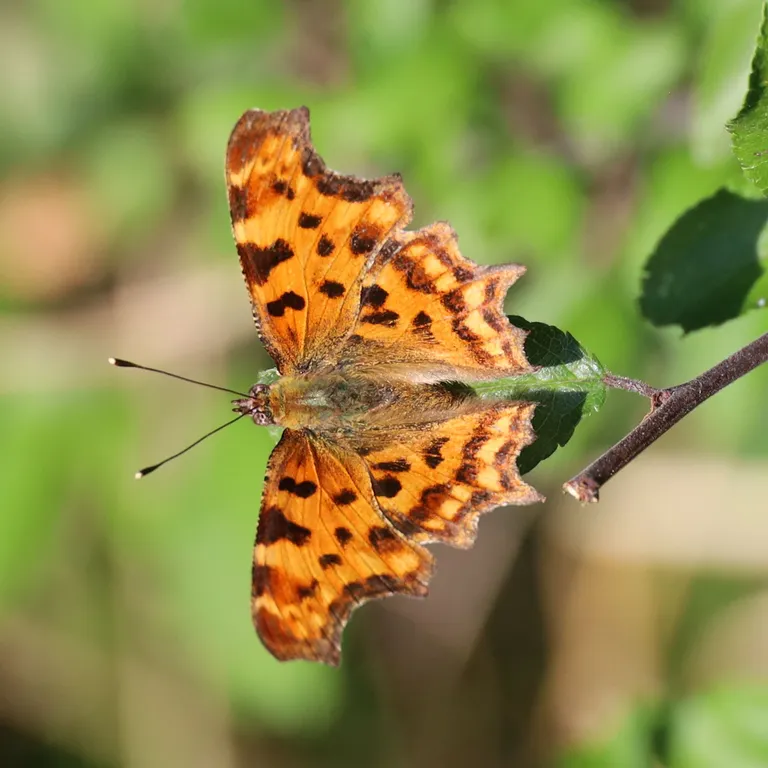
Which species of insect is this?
Polygonia c-album
